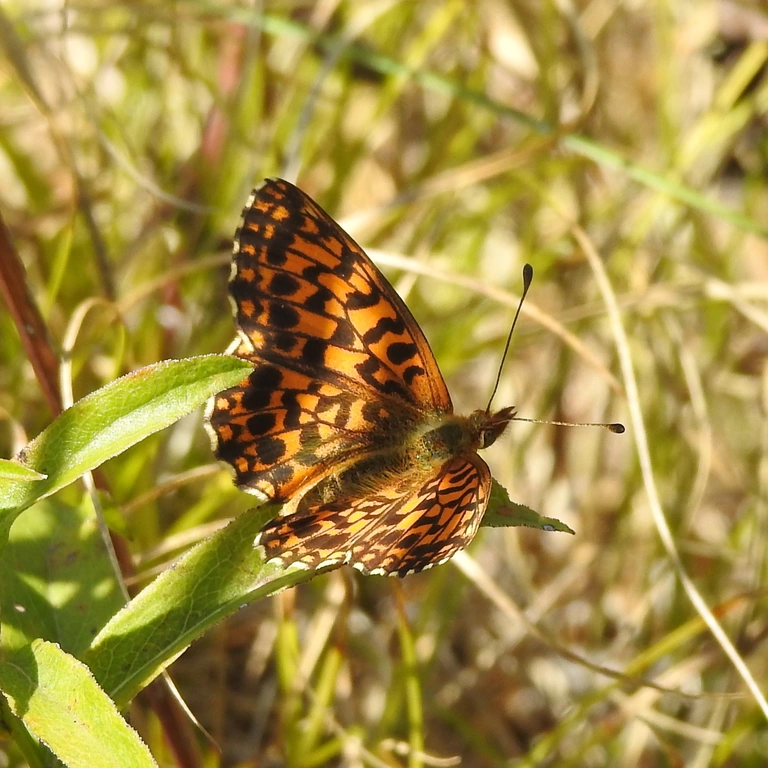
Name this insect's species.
Boloria dia
